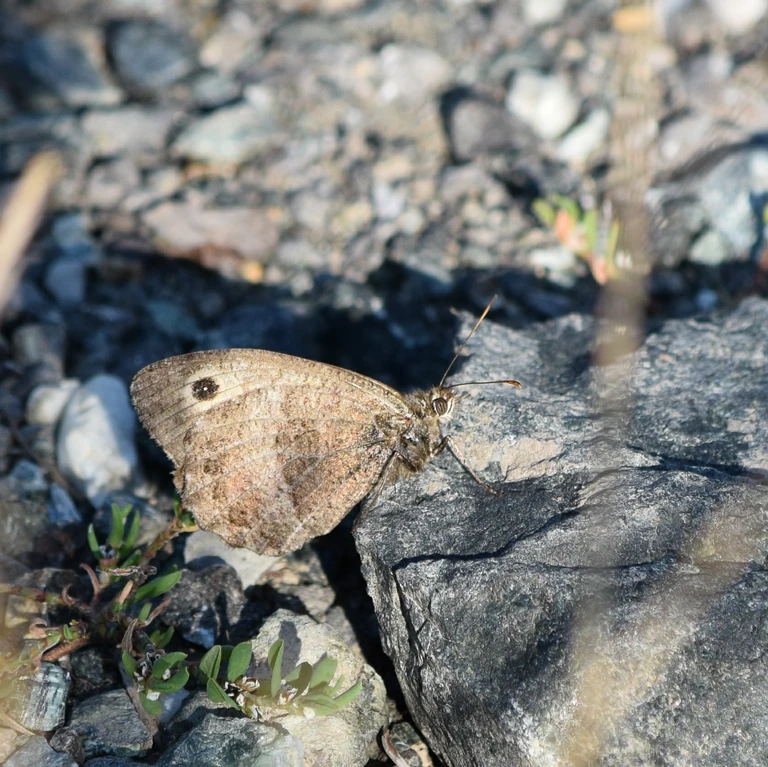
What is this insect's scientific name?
Arethusana arethusa
